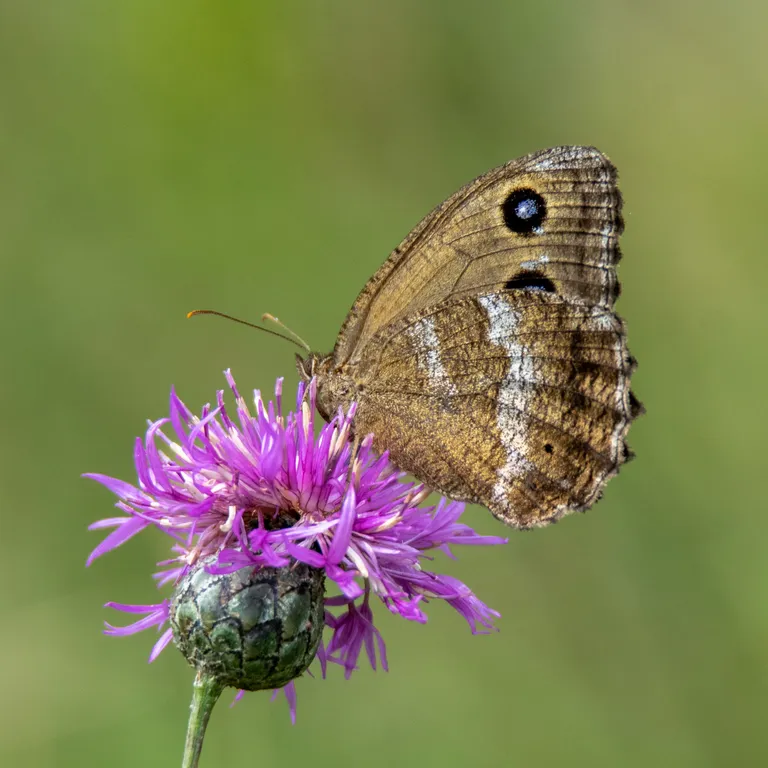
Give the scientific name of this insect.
Minois dryas
